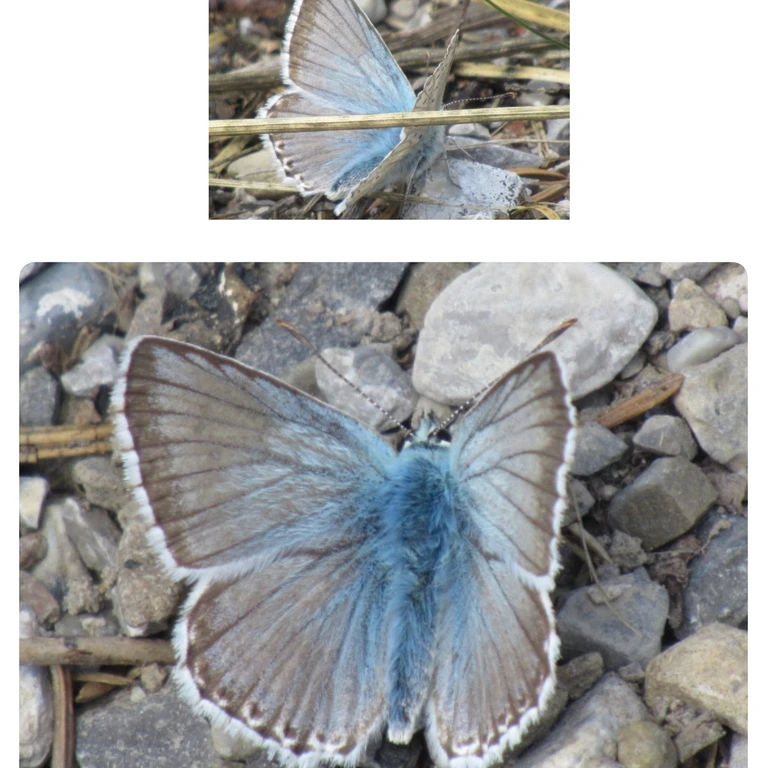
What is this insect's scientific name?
Lysandra coridon
